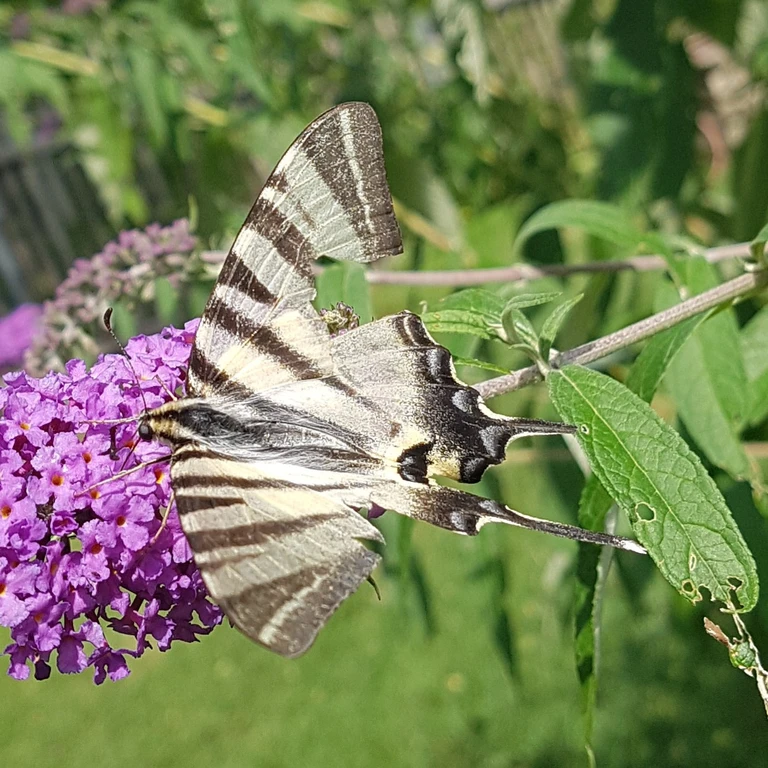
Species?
Iphiclides podalirius
